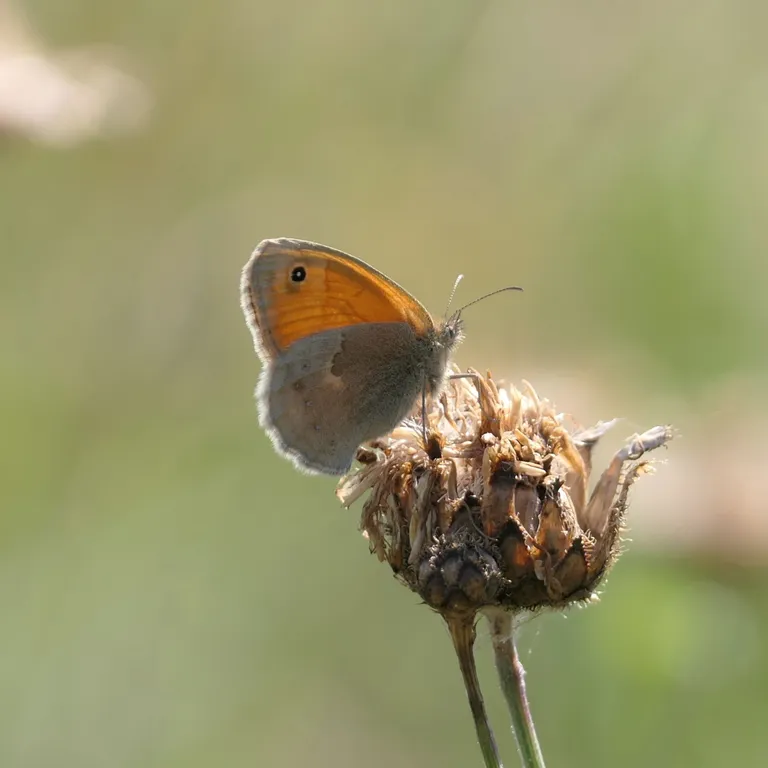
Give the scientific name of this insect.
Coenonympha pamphilus
